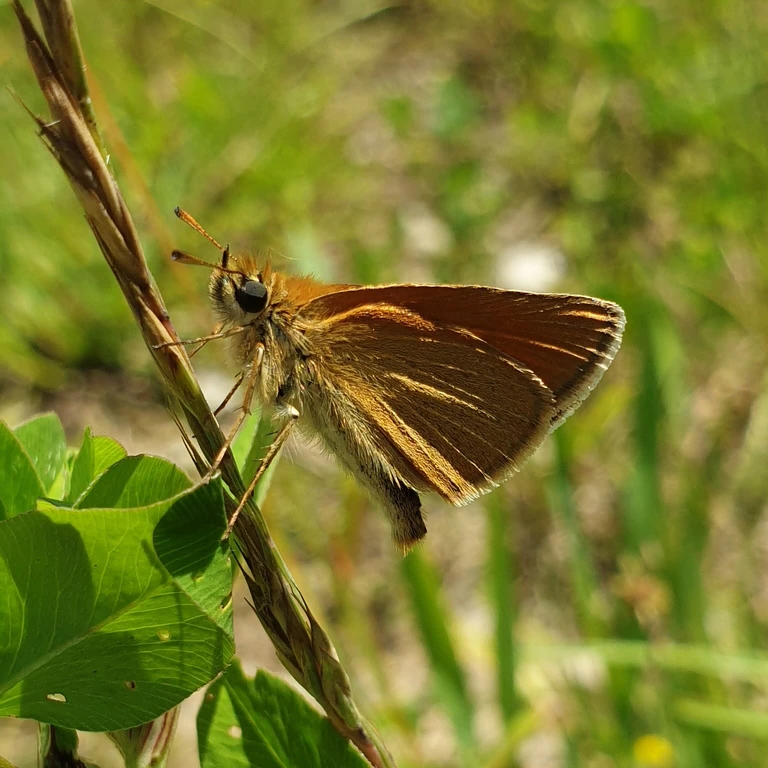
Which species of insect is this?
Thymelicus lineola
